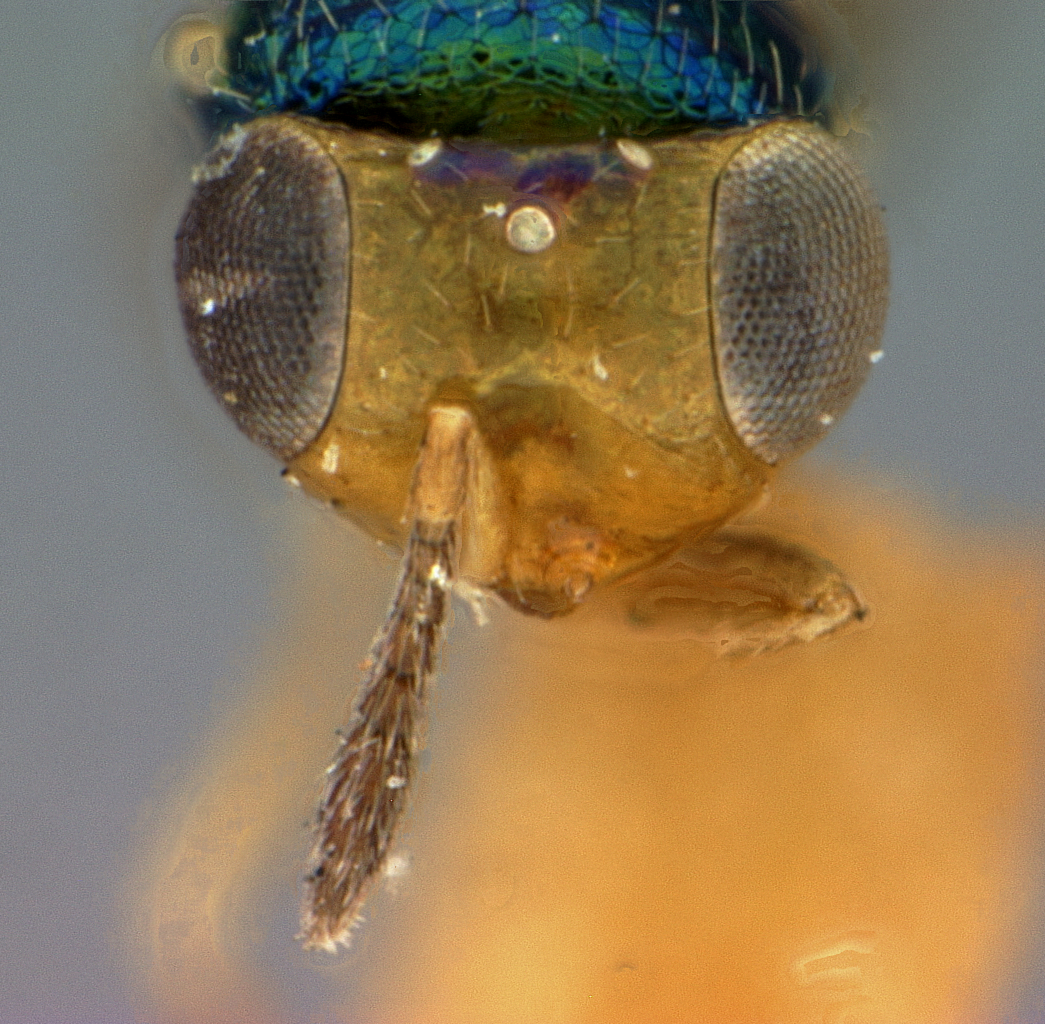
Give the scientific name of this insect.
Aphobetoideus comperei
